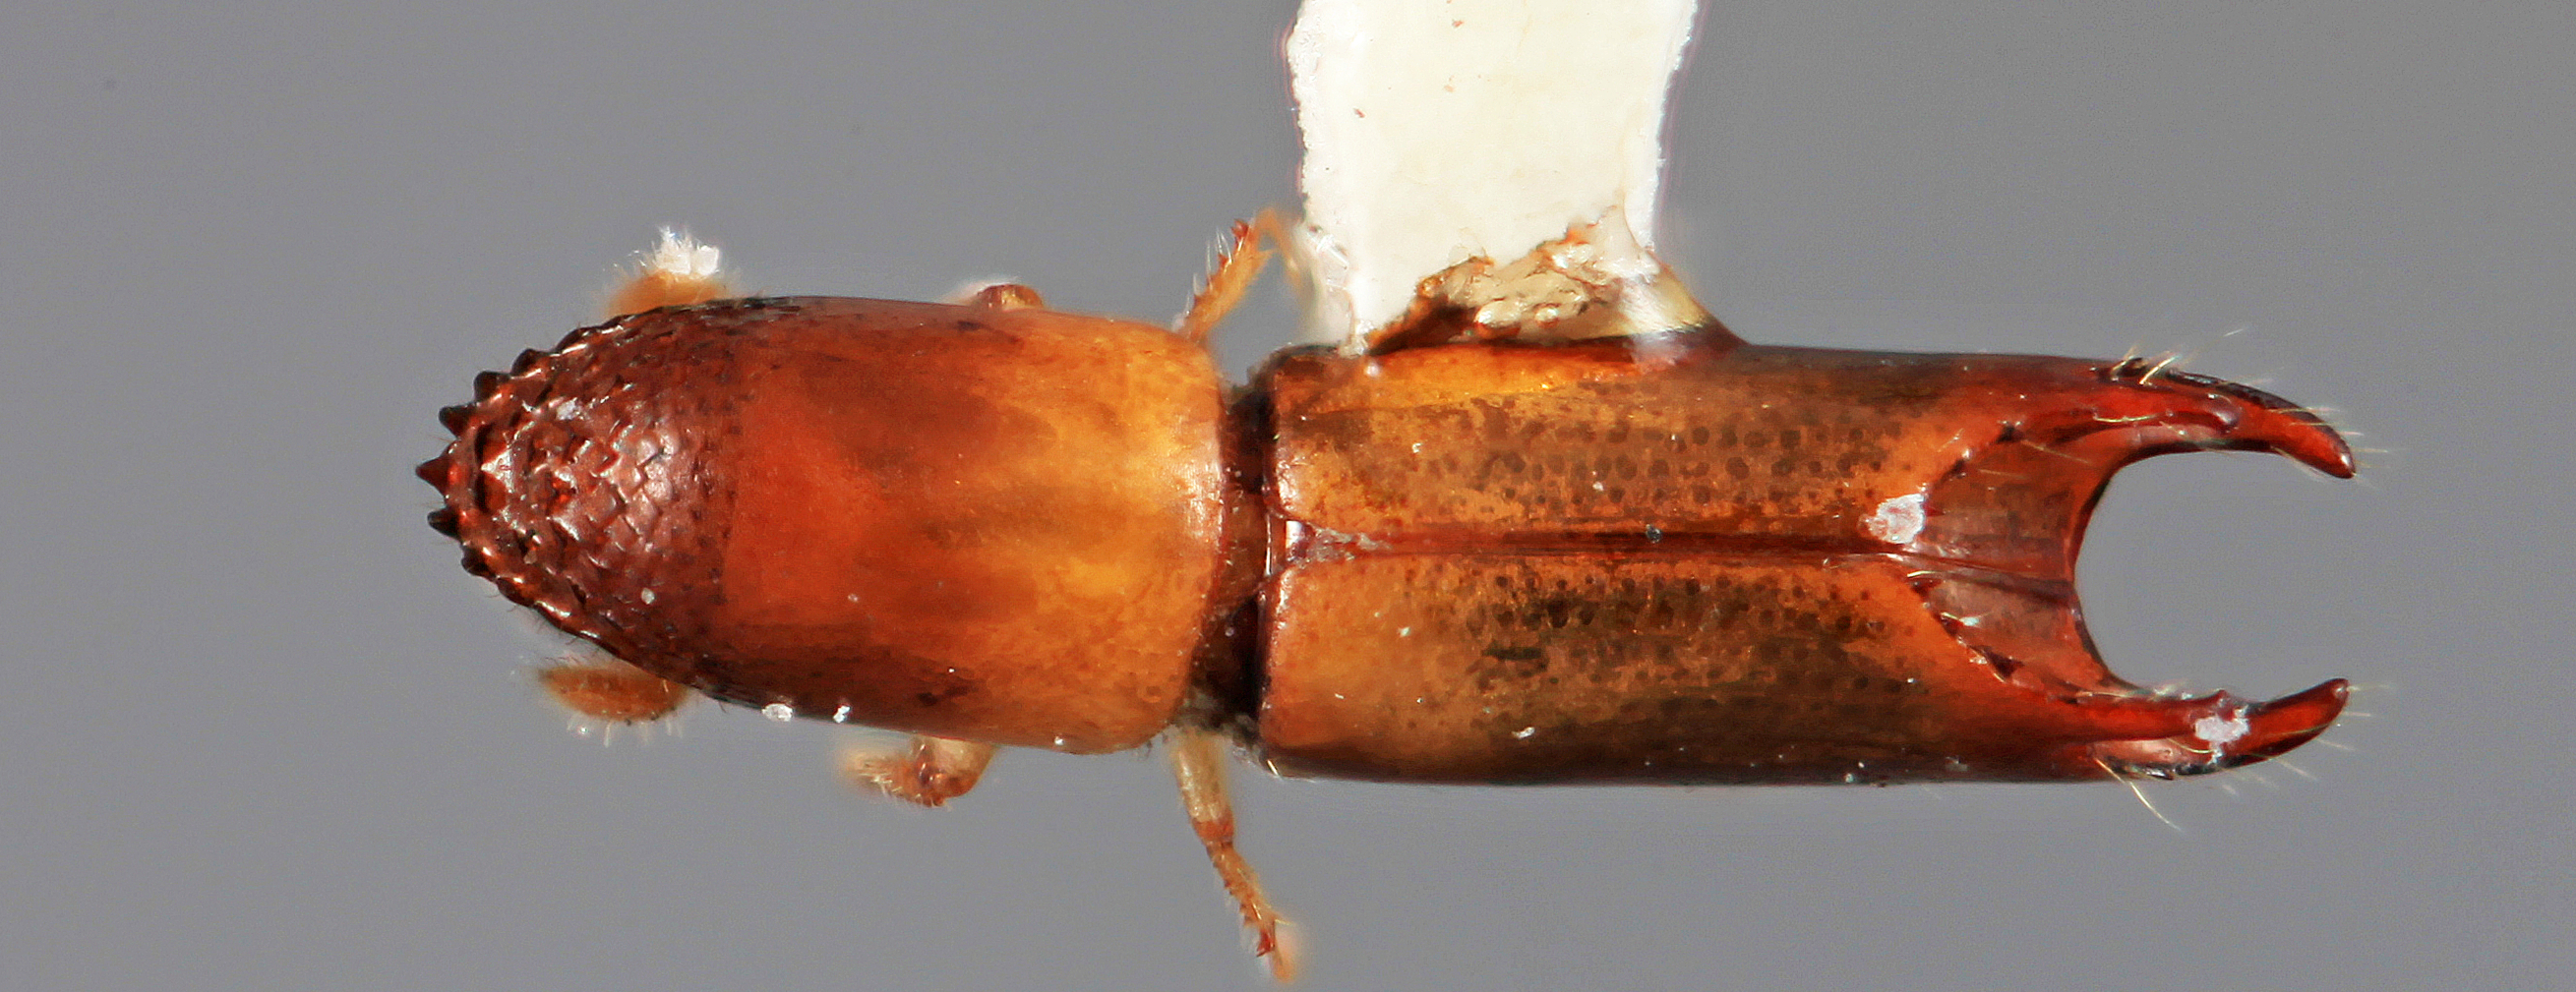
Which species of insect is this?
Amphicranus spinescens
